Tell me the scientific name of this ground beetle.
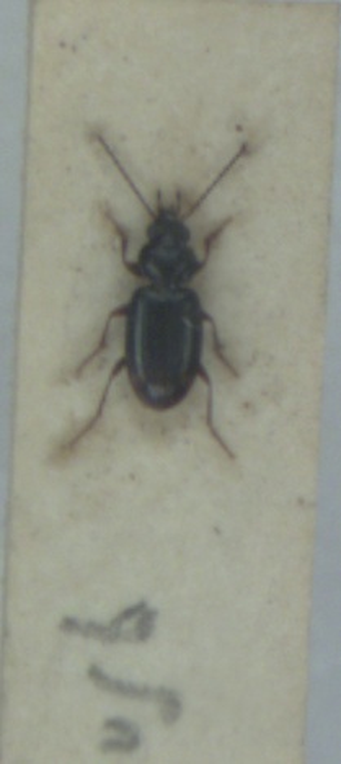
Bembidion guttula
